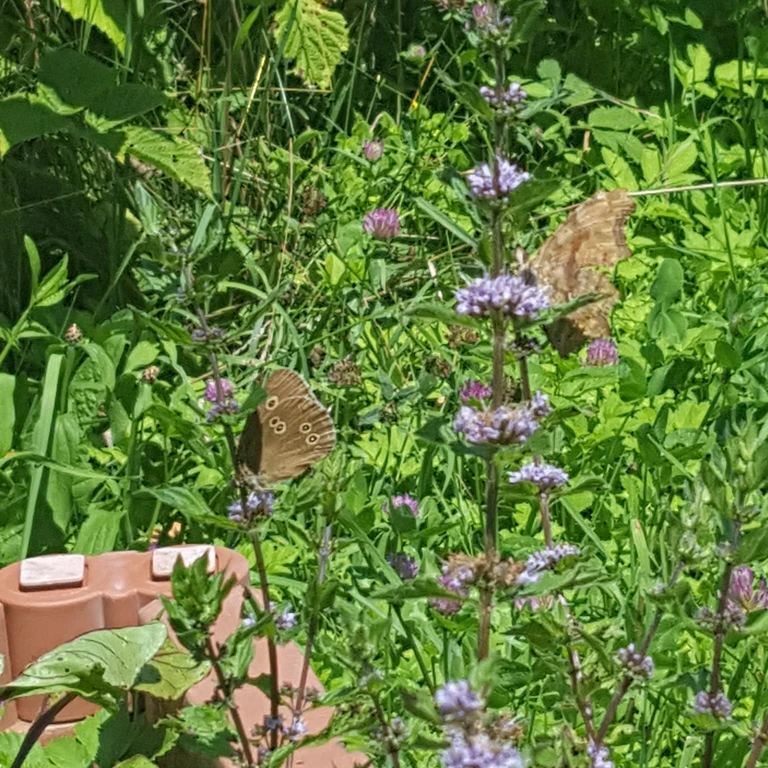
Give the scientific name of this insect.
Aphantopus hyperantus
